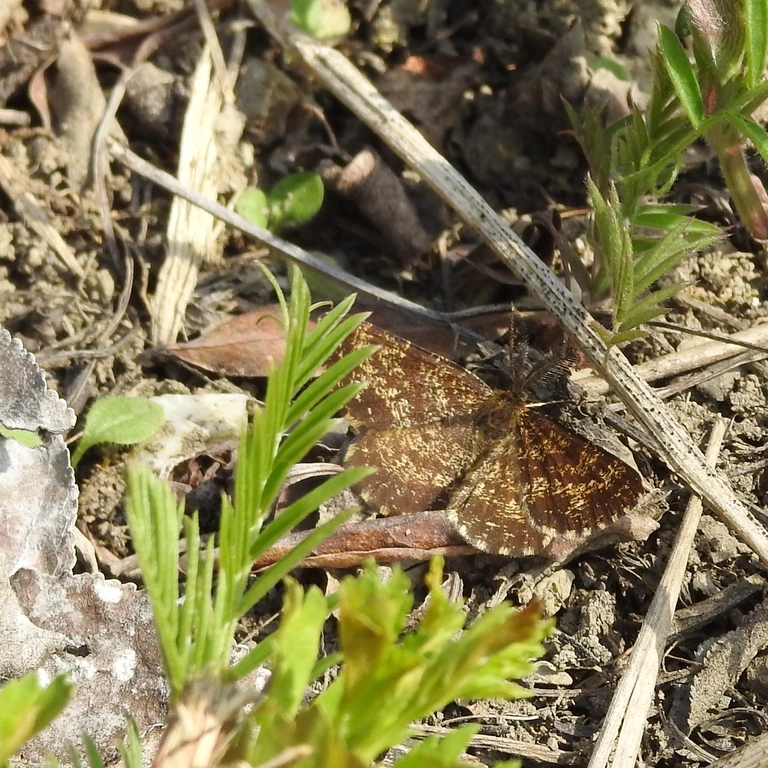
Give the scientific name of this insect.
Ematurga atomaria
